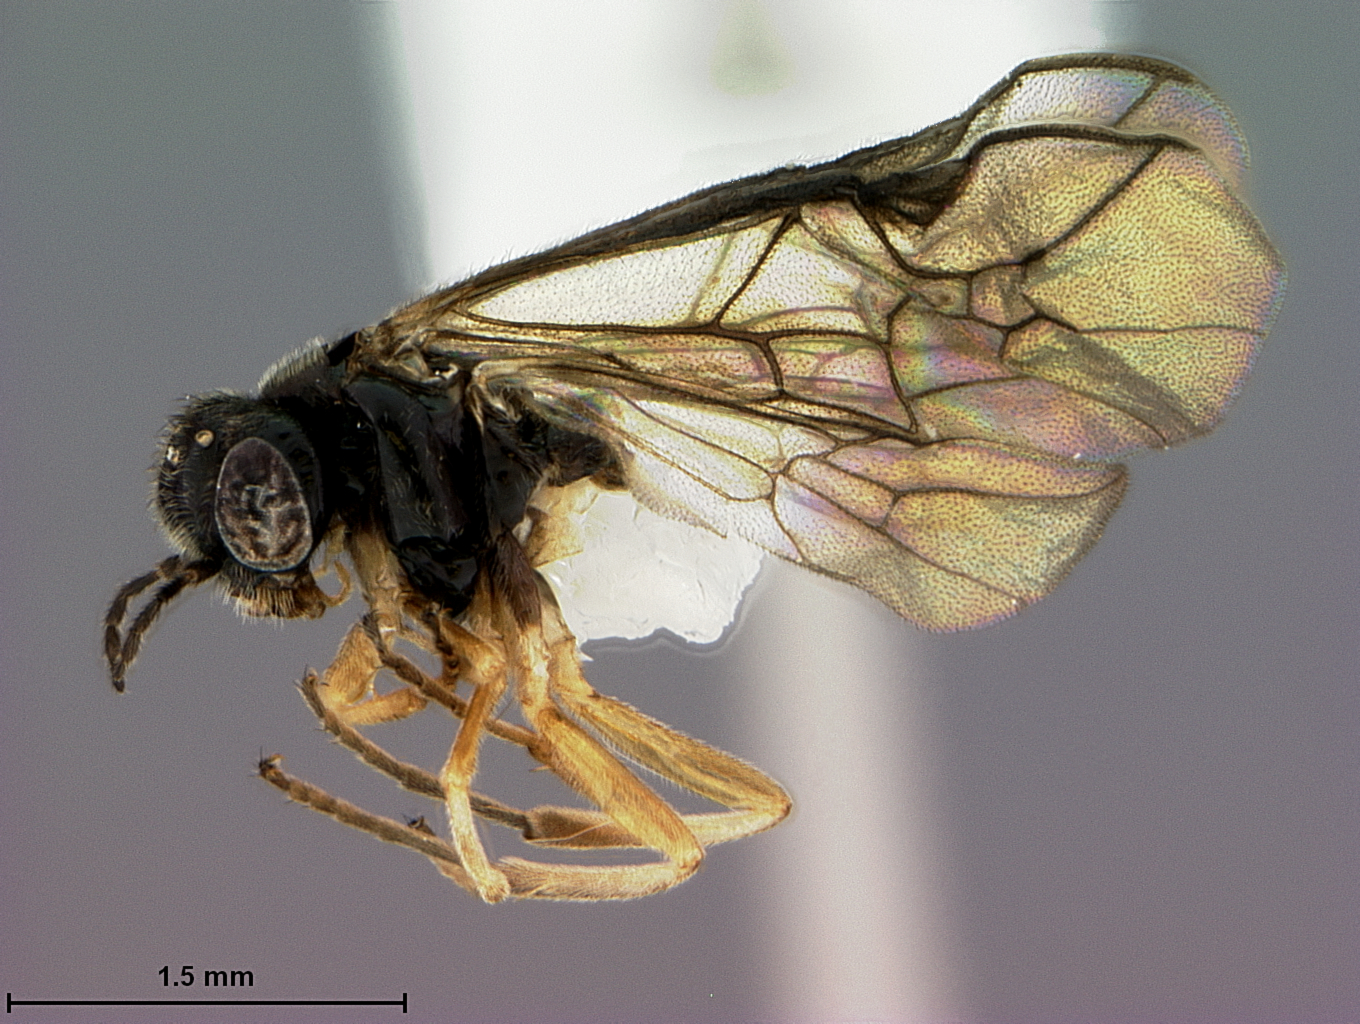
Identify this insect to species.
Acordulecera whittelli
